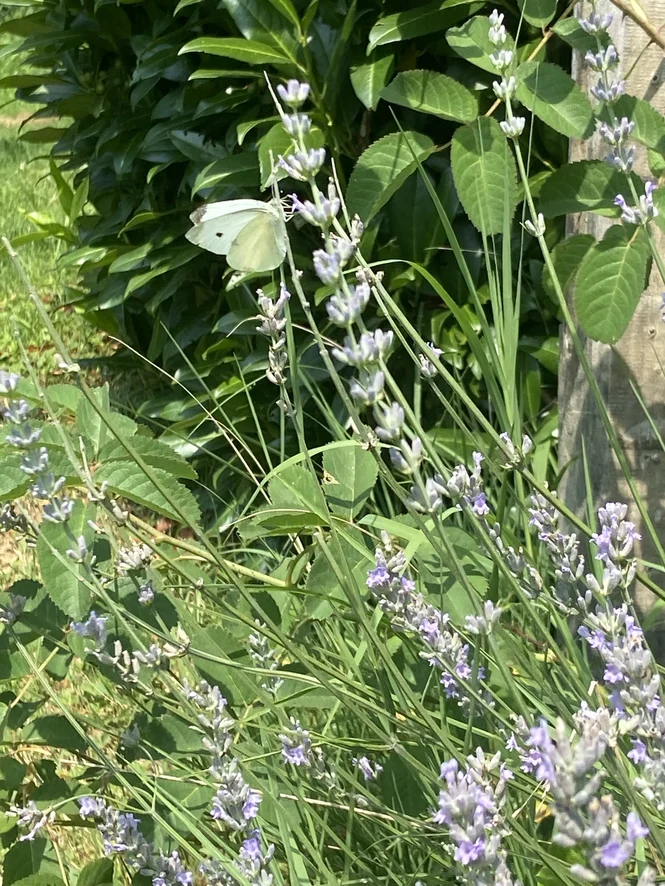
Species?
Pieris rapae
